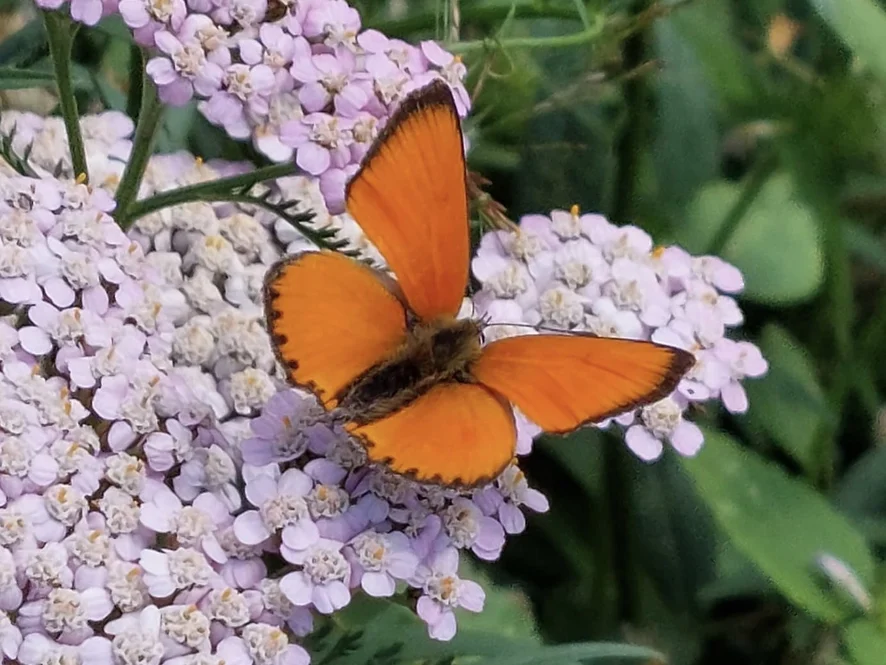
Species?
Lycaena virgaureae
